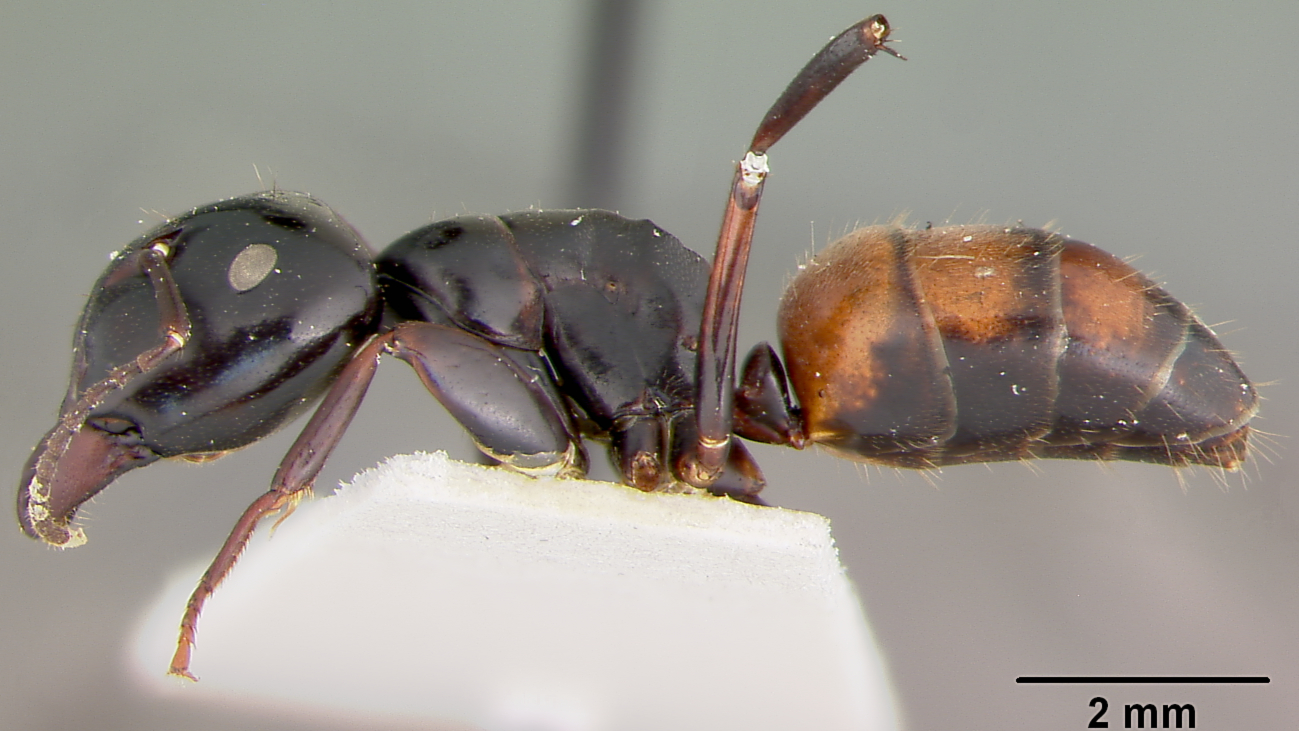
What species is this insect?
Camponotus maafui
